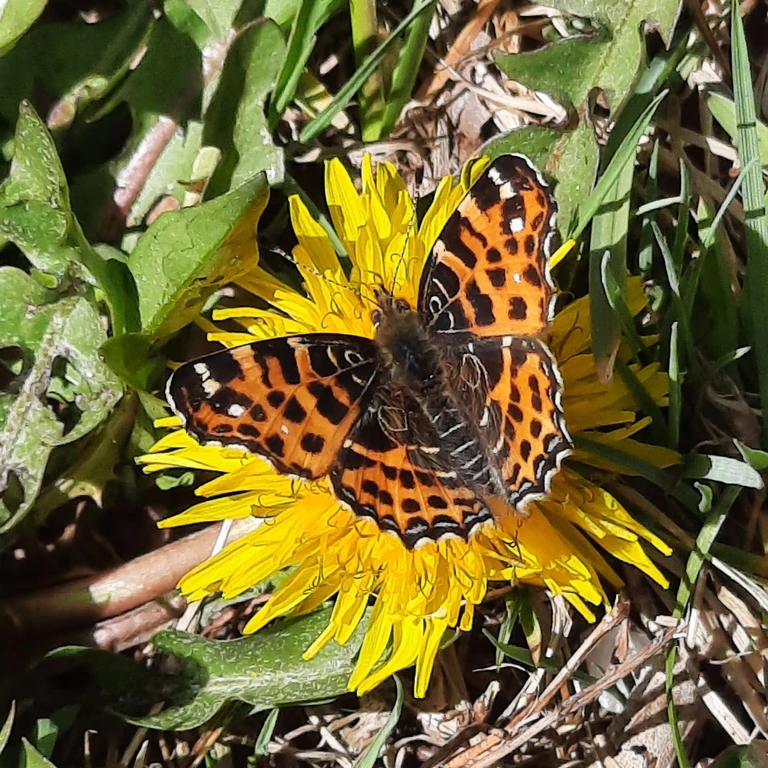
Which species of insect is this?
Araschnia levana
